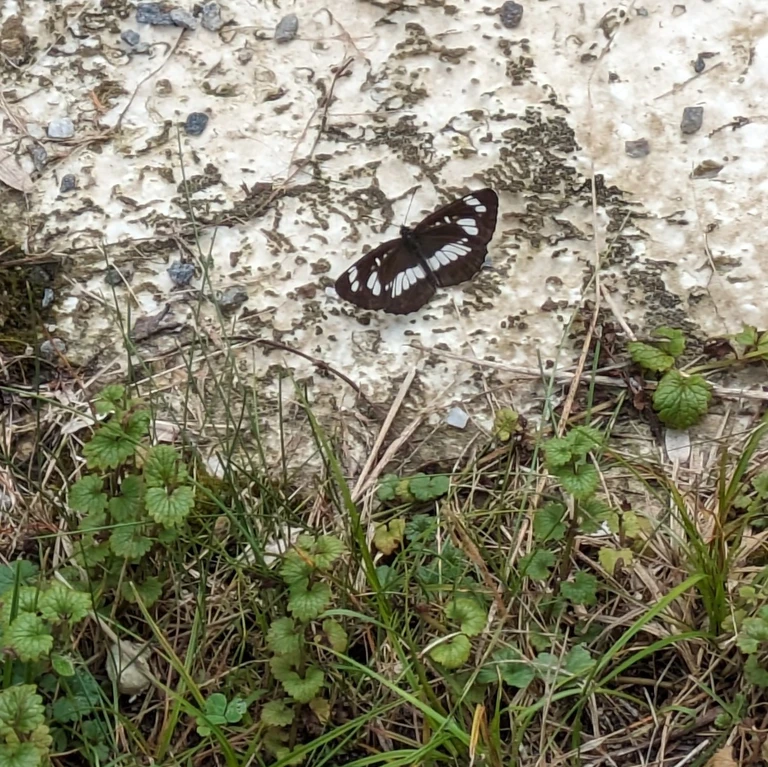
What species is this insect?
Neptis rivularis
